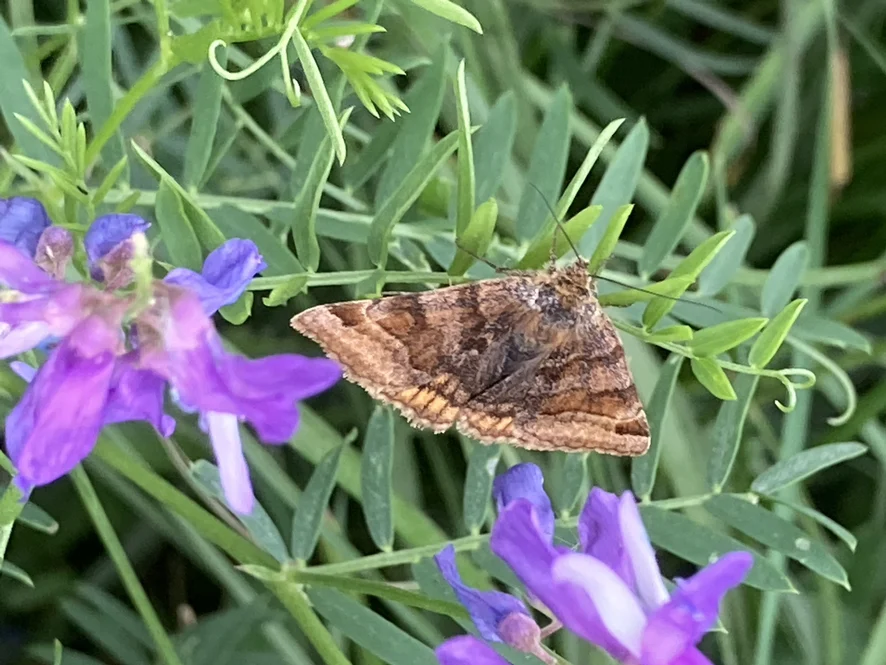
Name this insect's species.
Euclidia glyphica
